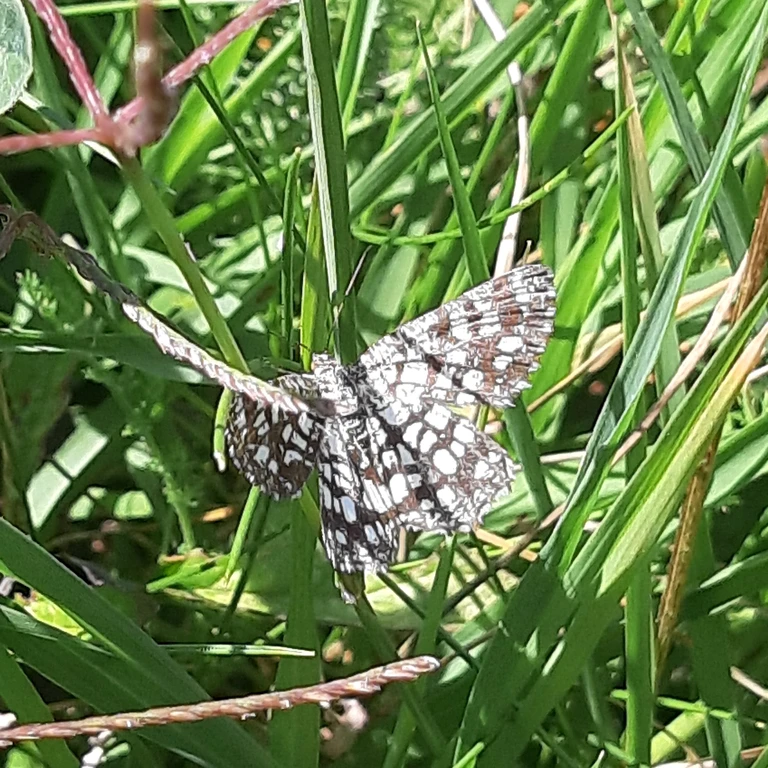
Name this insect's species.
Chiasmia clathrata
